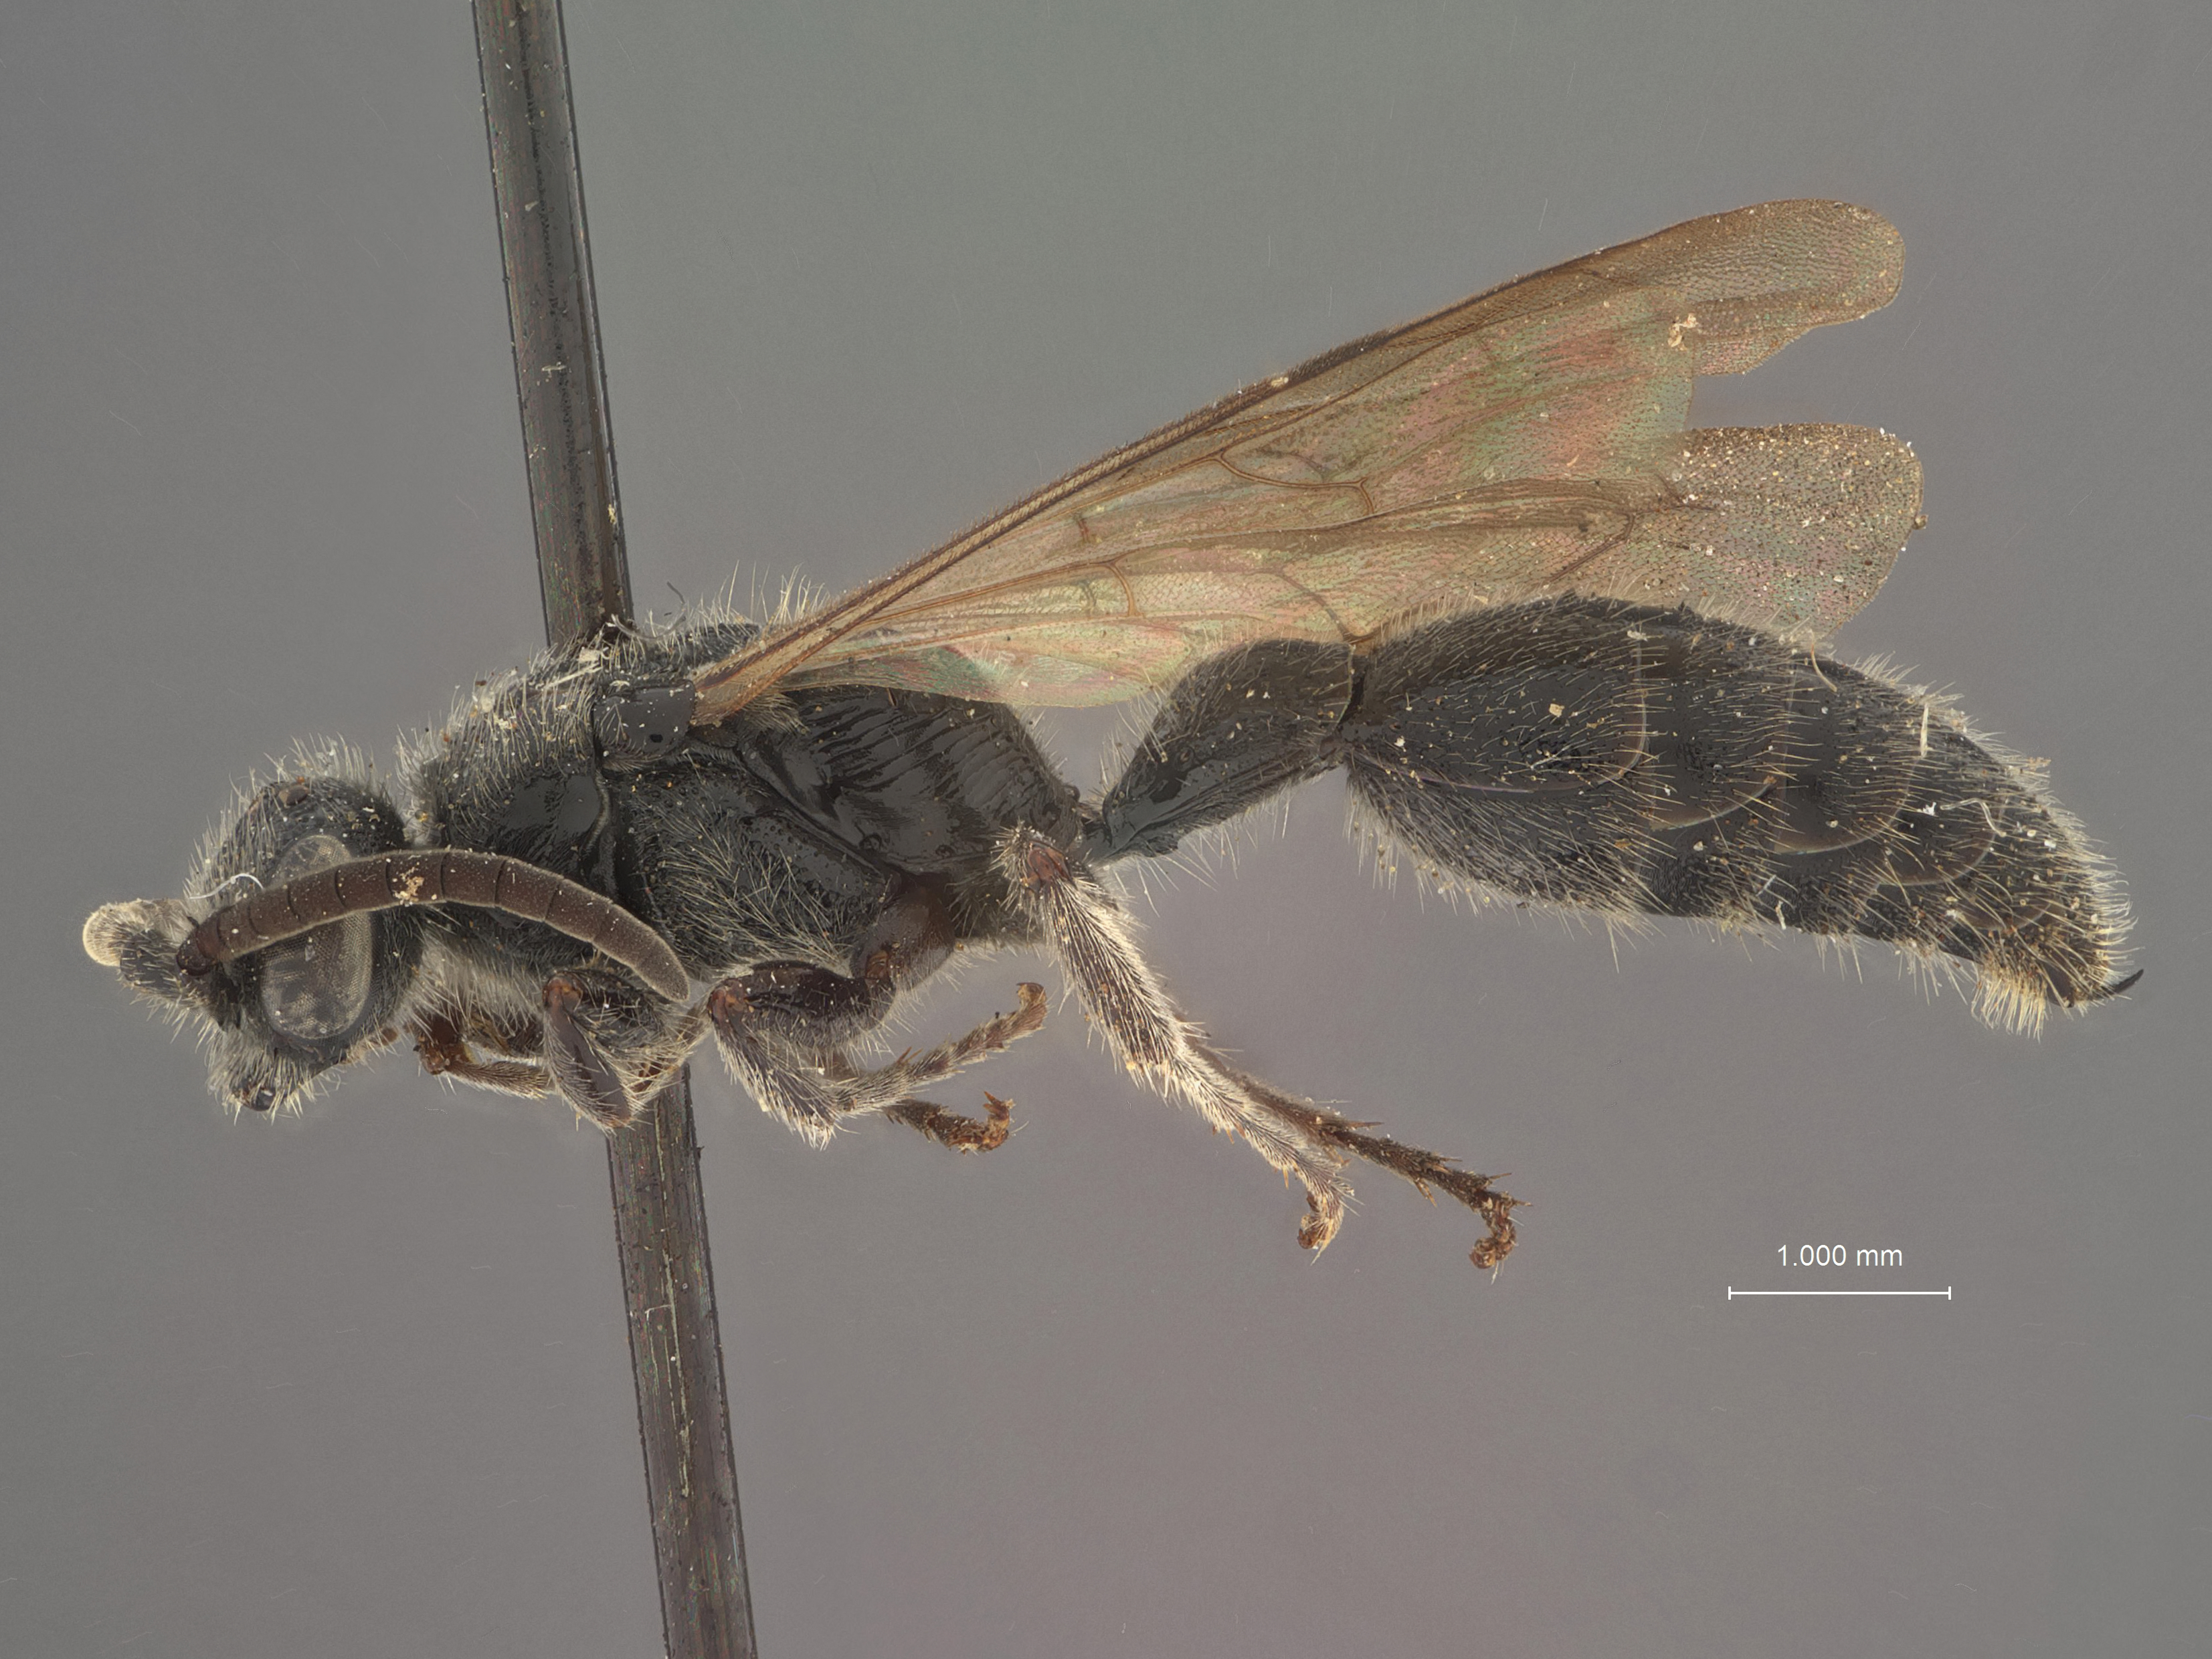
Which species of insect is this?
Tiphia dentata
